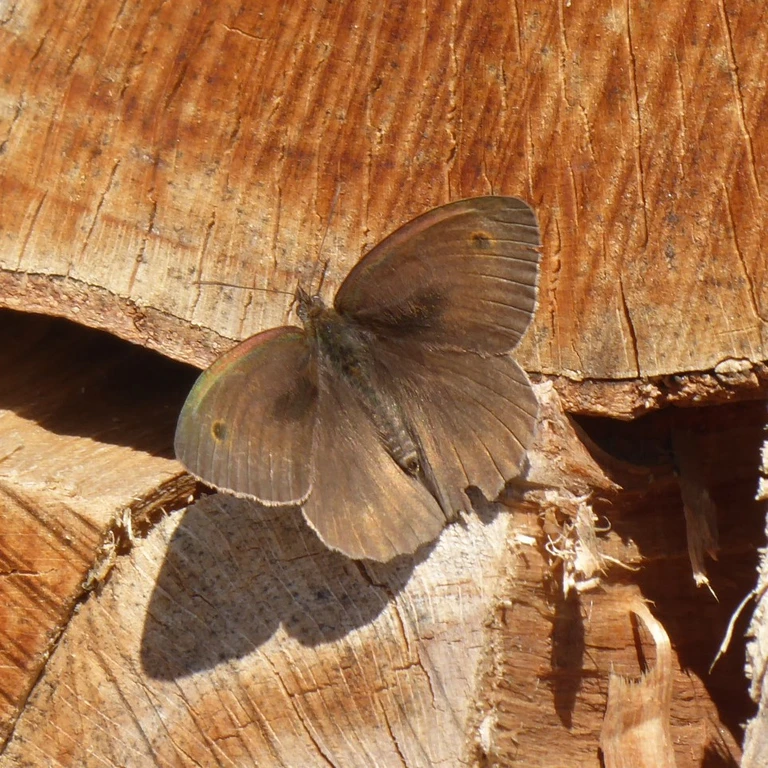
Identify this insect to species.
Maniola jurtina
